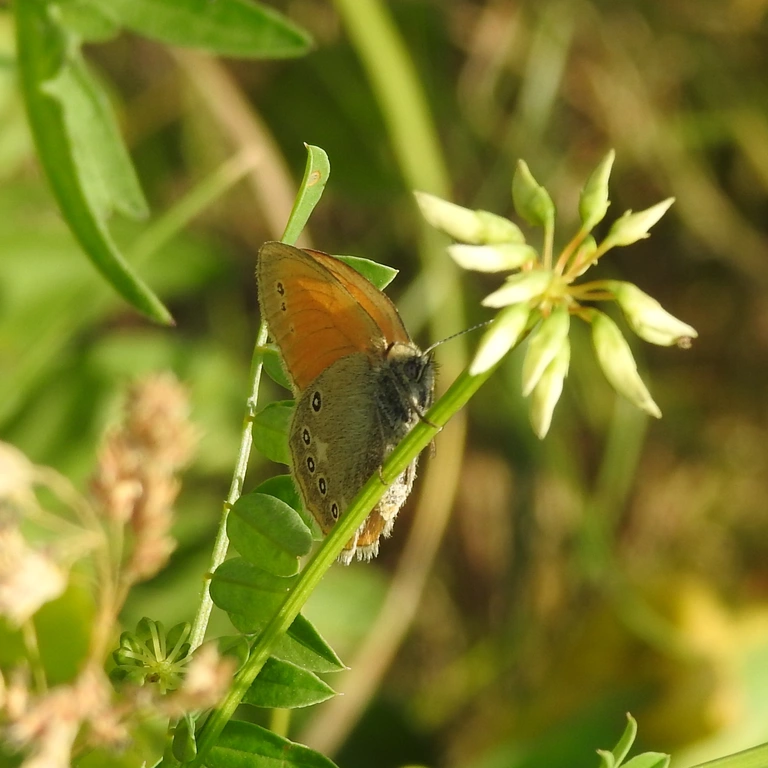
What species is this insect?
Coenonympha glycerion (also Coenonympha iphis)
